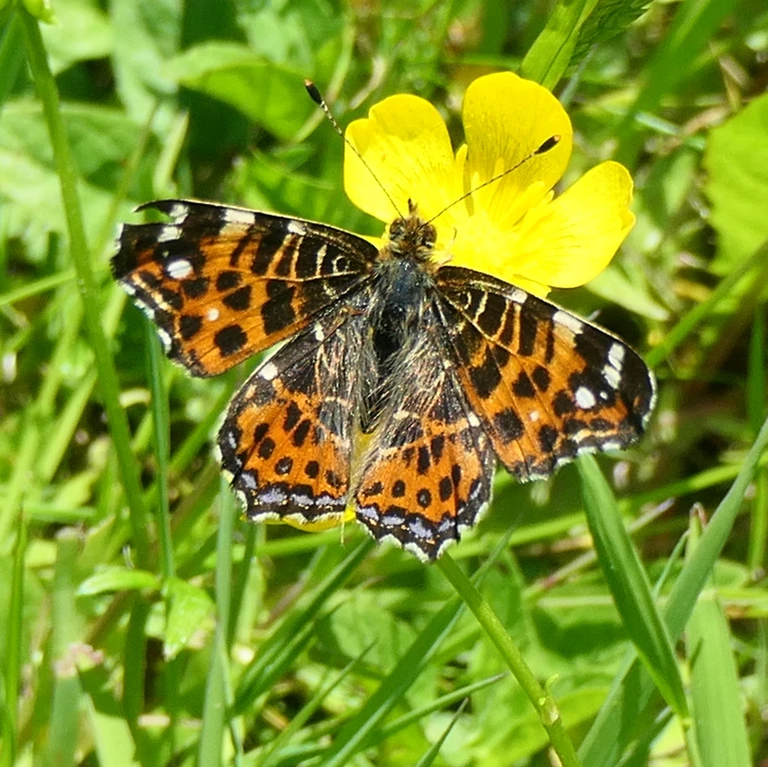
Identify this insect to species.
Araschnia levana
